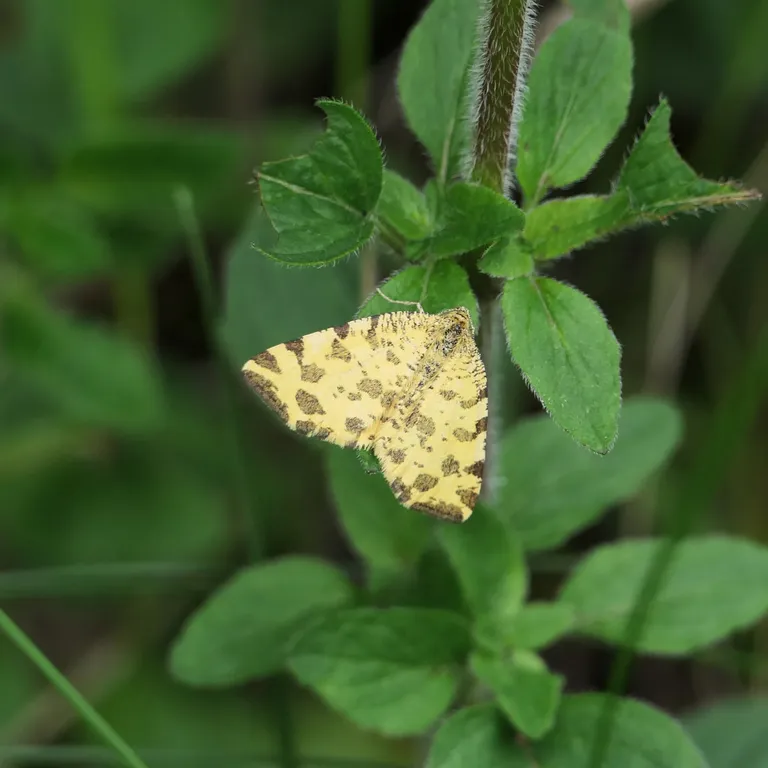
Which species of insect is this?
Pseudopanthera macularia
